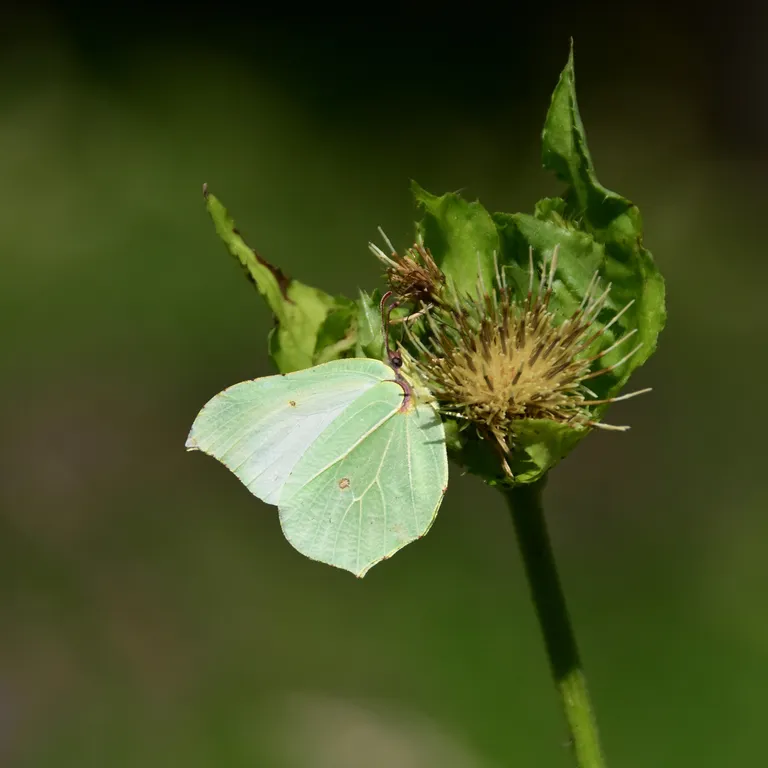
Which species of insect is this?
Gonepteryx rhamni
